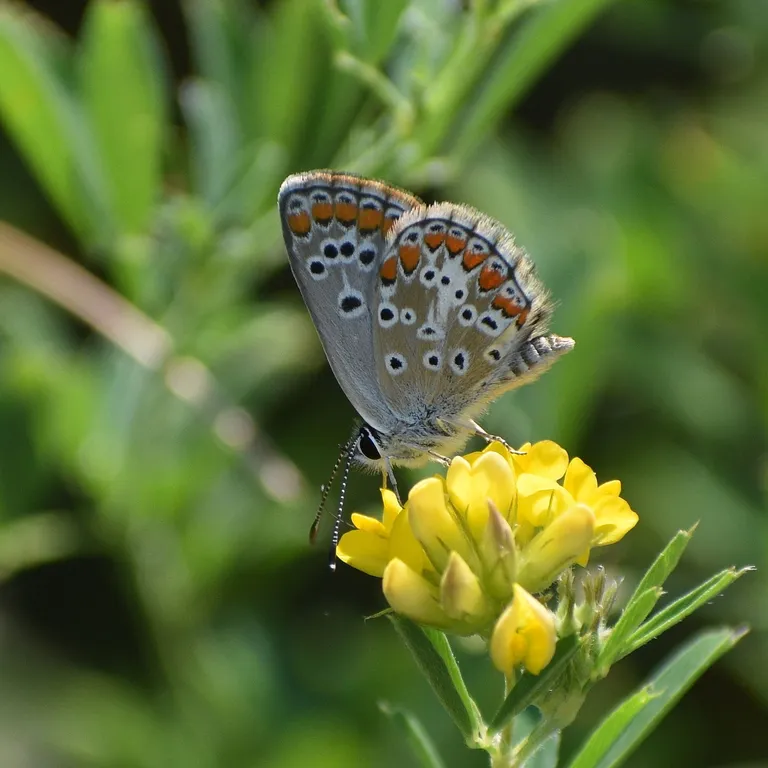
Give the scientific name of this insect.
Aricia agestis/artaxerxes
